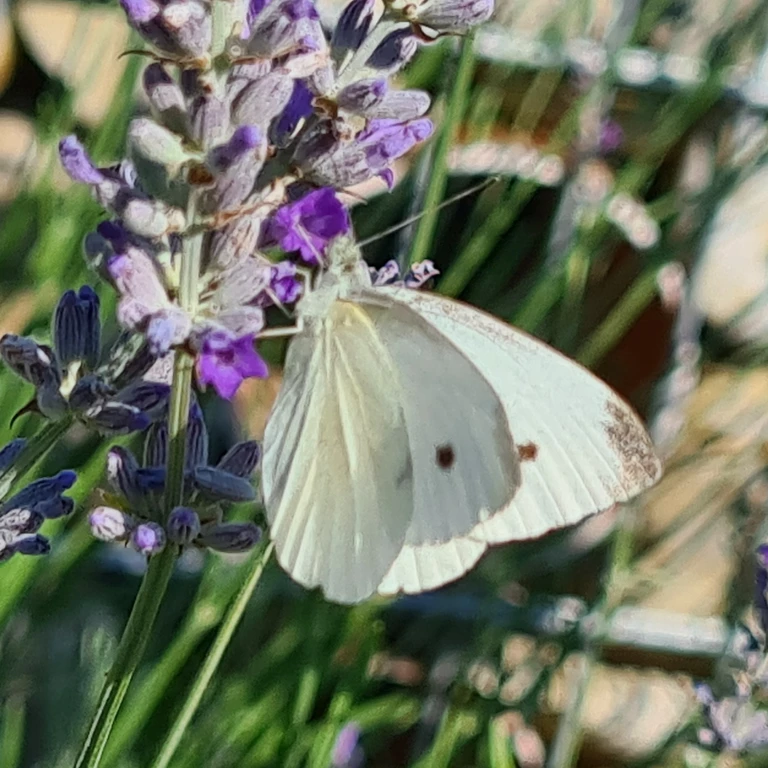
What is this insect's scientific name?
Pieris rapae
